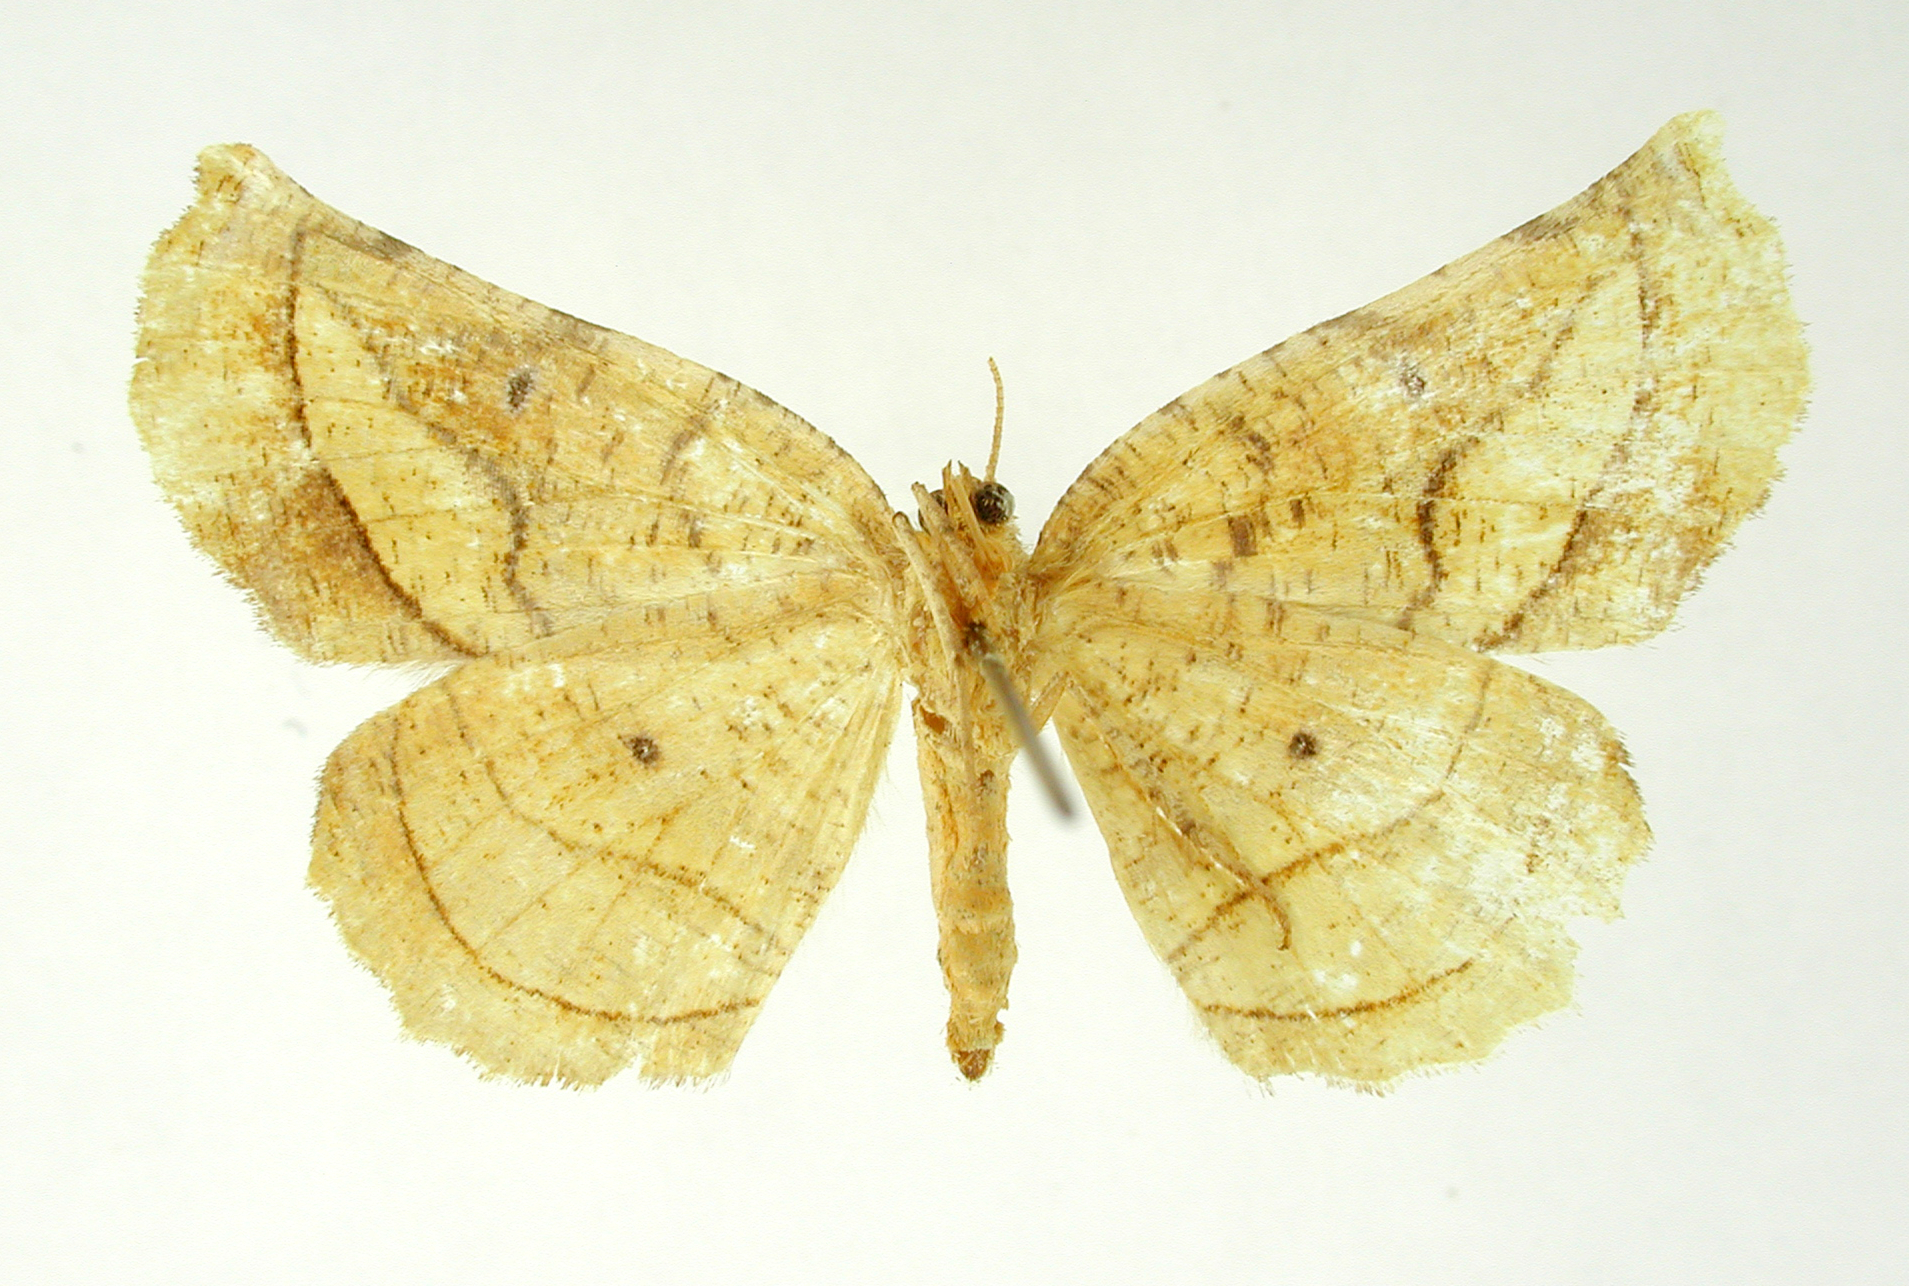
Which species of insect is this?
Selenia eucore
